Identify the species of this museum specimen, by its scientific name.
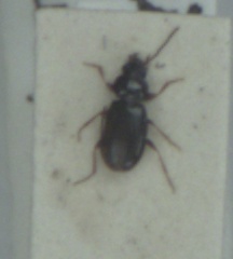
Bembidion obtusum
